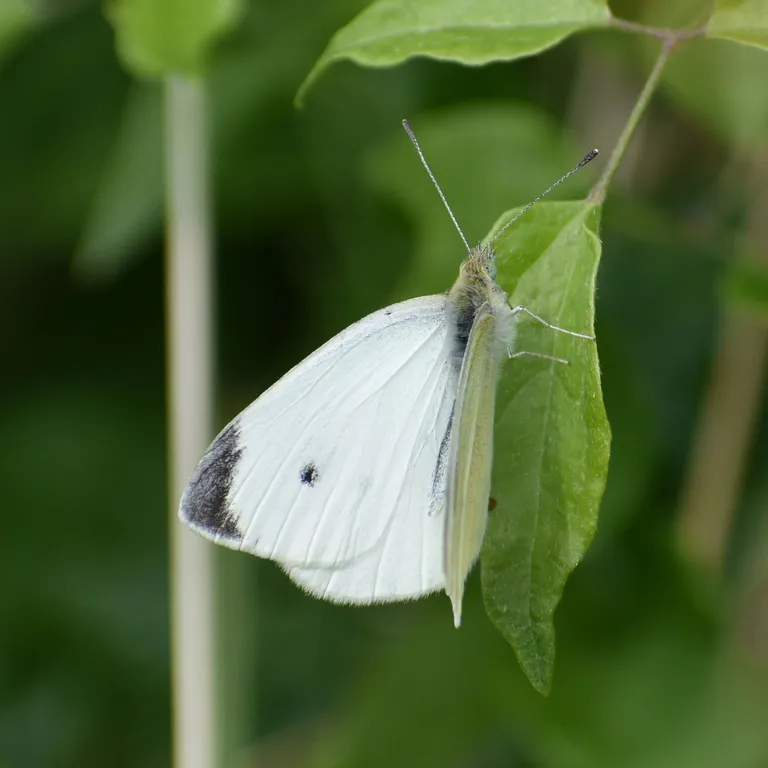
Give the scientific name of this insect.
Pieris rapae
